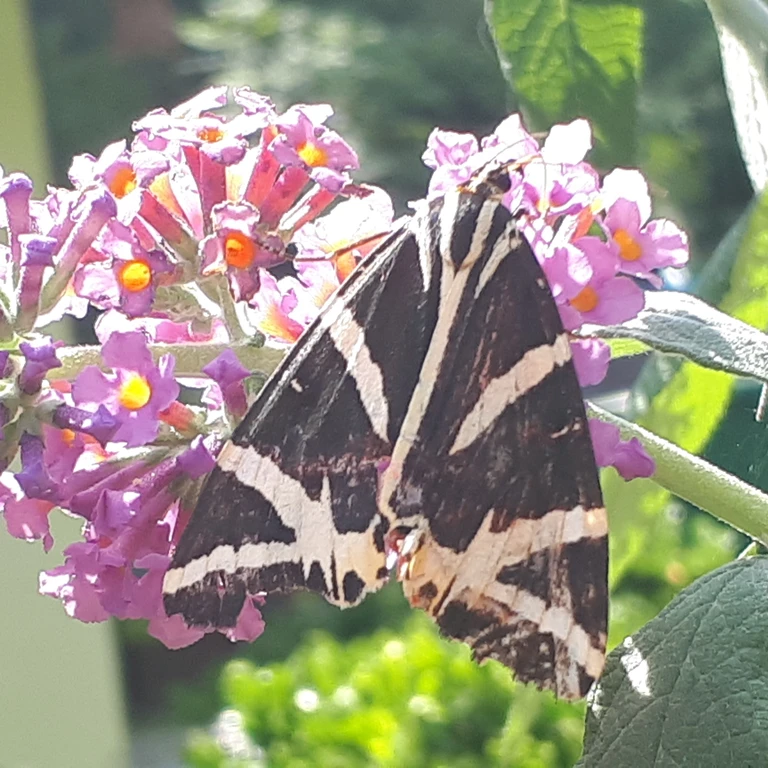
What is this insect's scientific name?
Euplagia quadripunctaria
